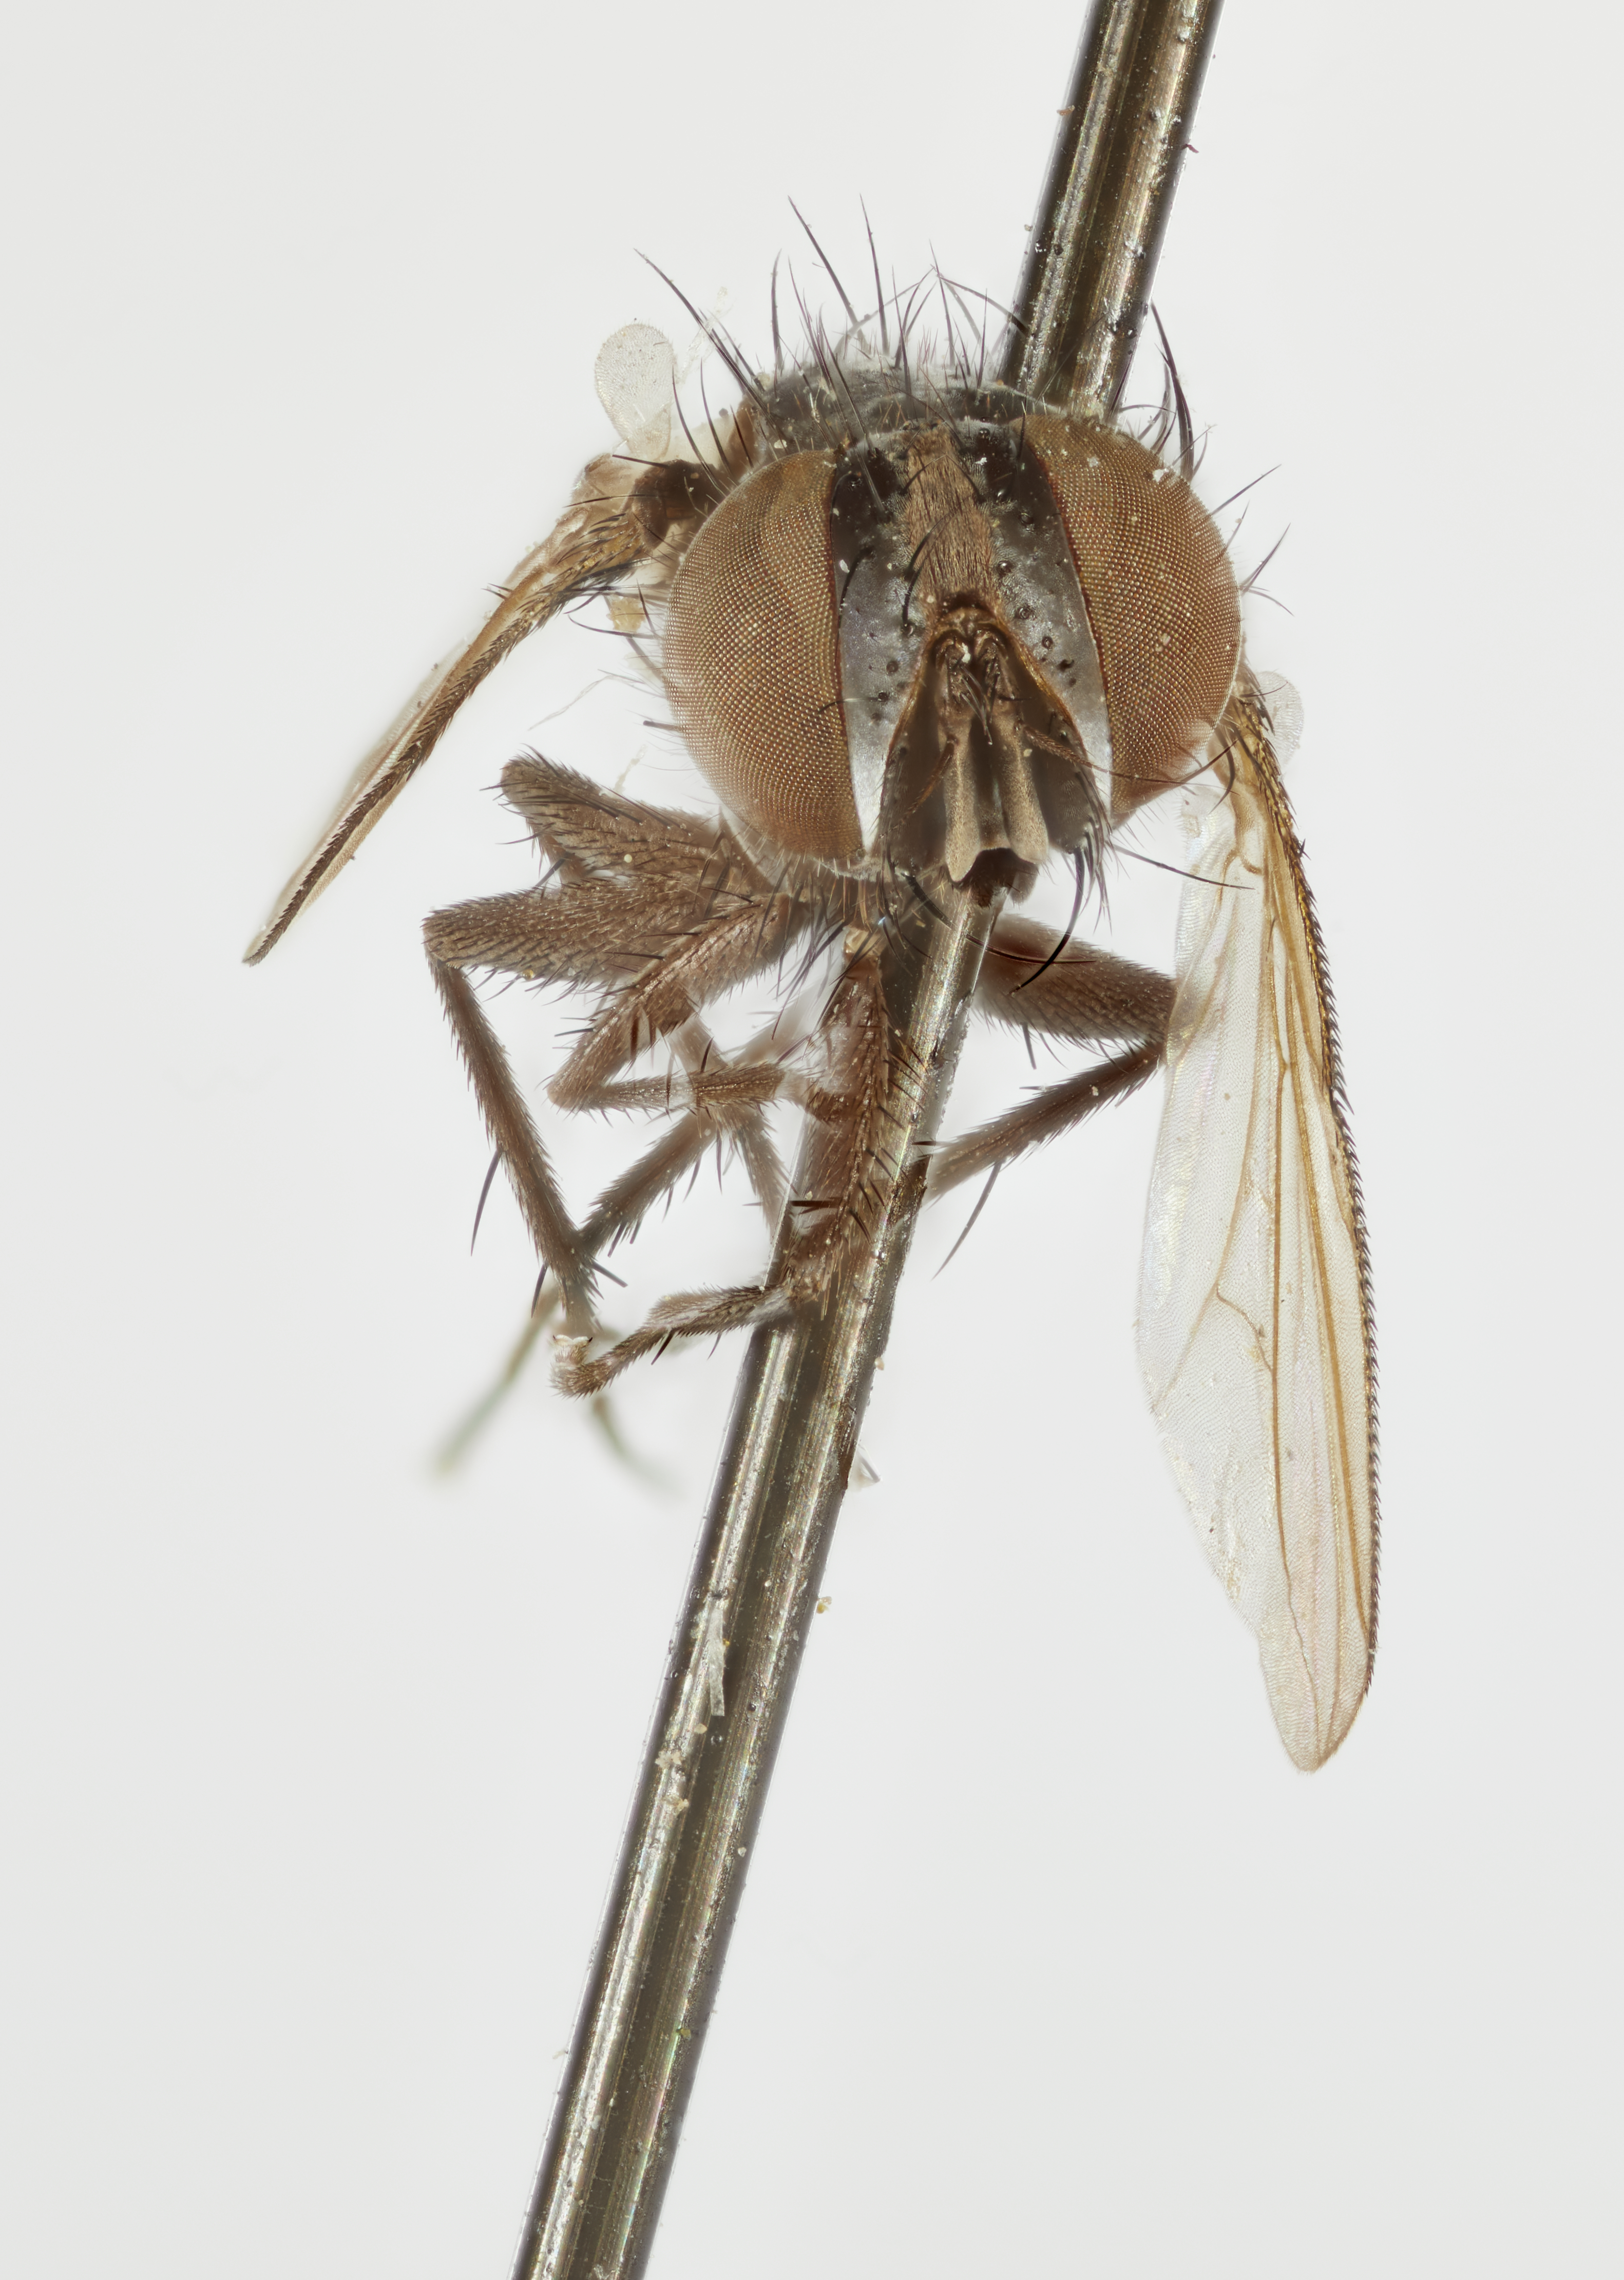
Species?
Dimasicera nitida
